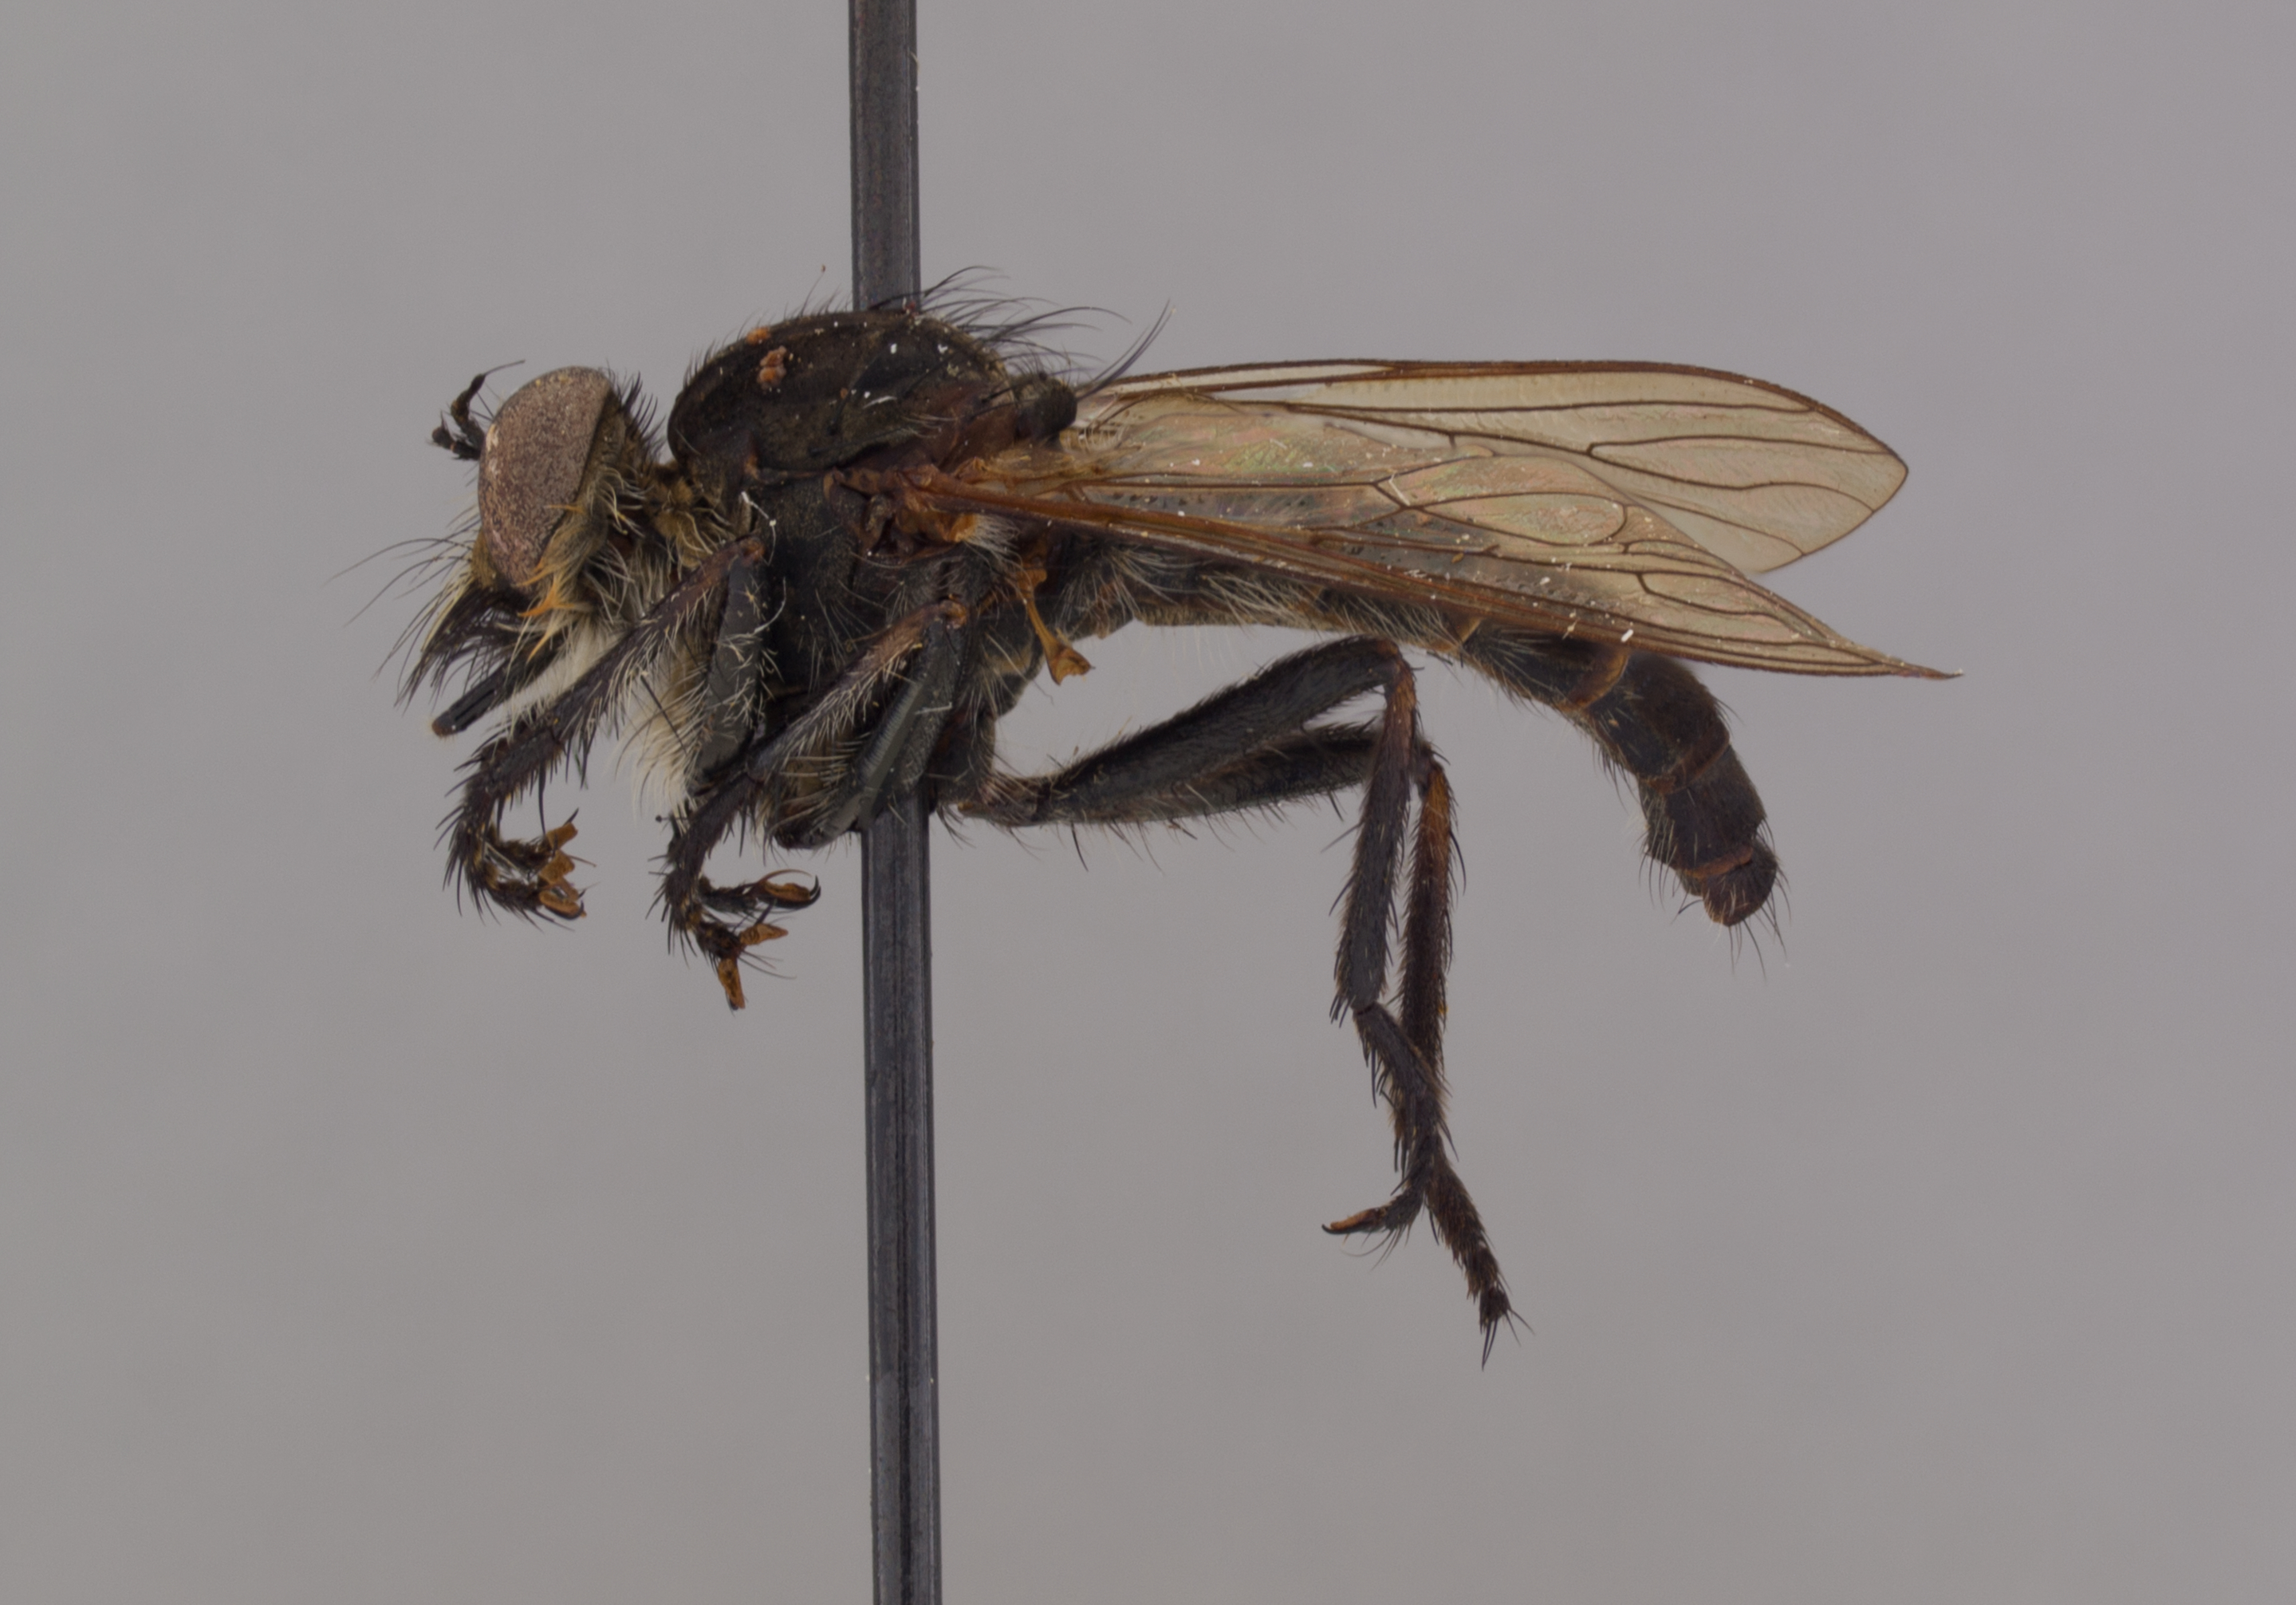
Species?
Martintella elliptica
